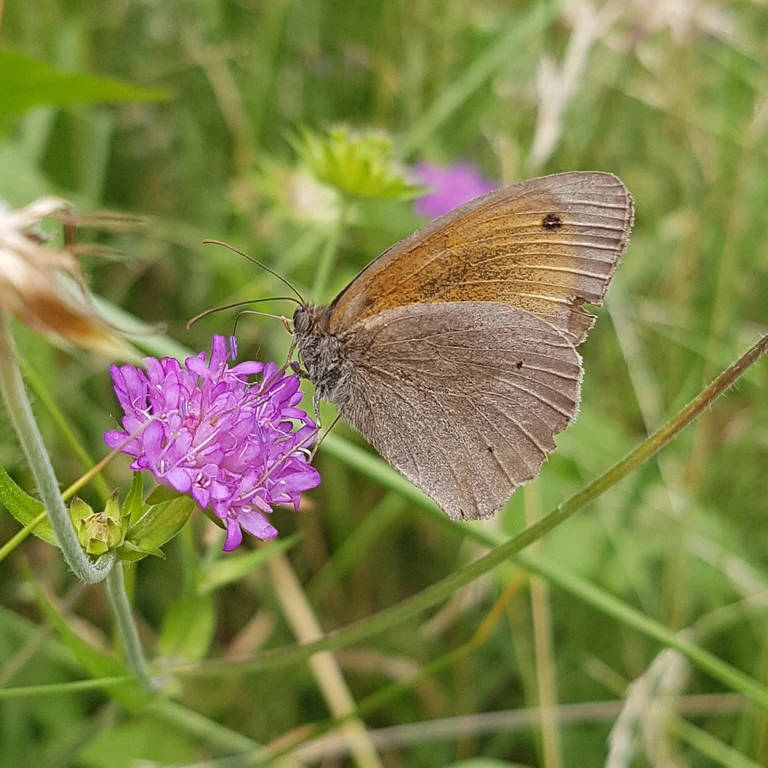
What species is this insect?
Maniola jurtina
